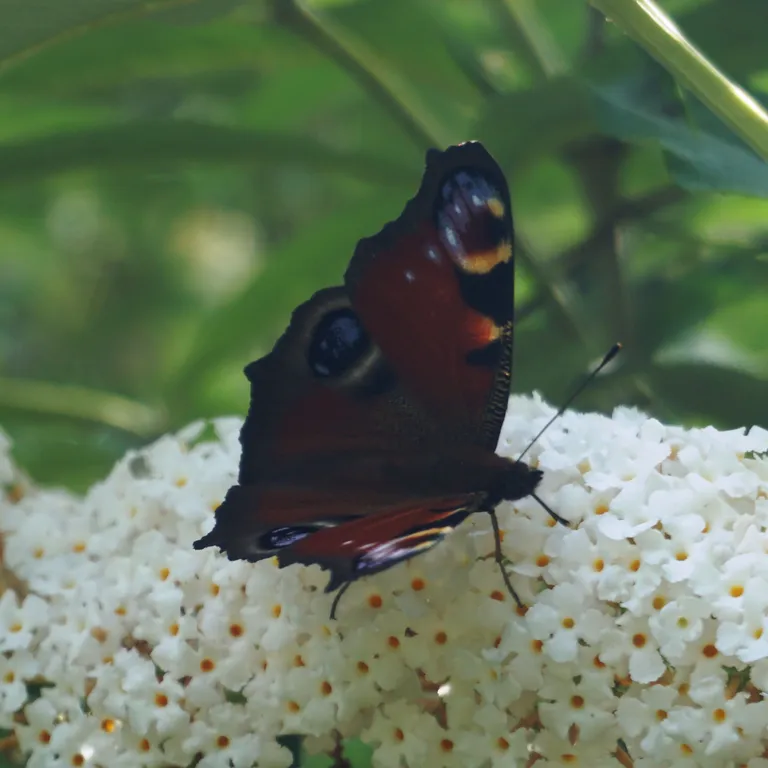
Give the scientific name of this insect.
Aglais io
